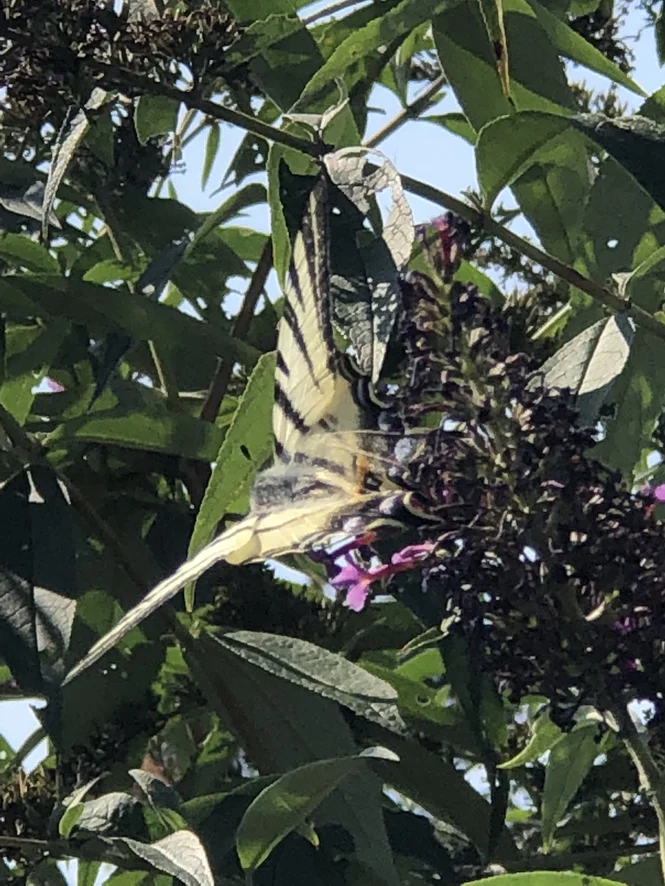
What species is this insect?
Iphiclides podalirius
